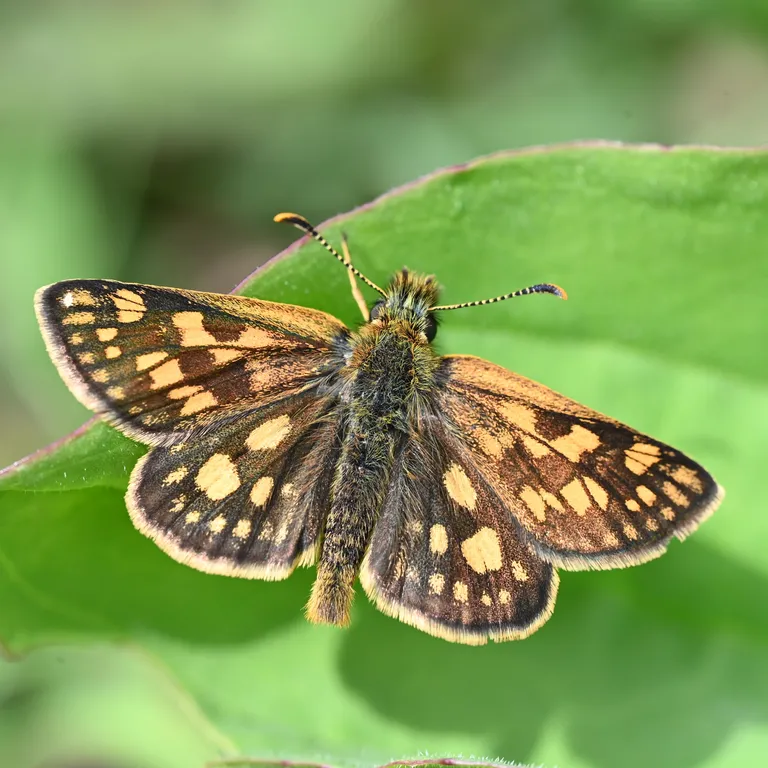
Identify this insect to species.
Carterocephalus palaemon
